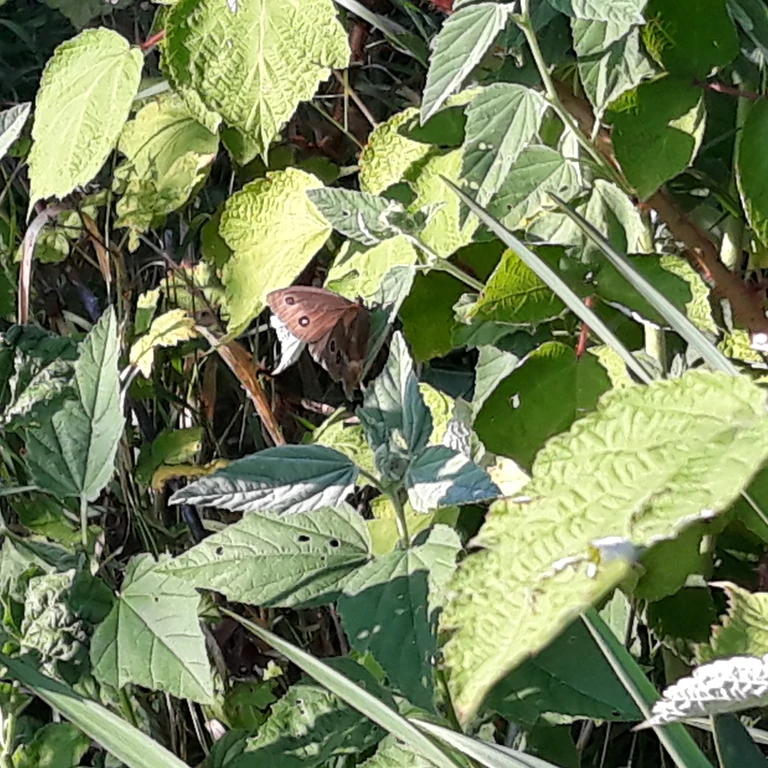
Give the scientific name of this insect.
Minois dryas
